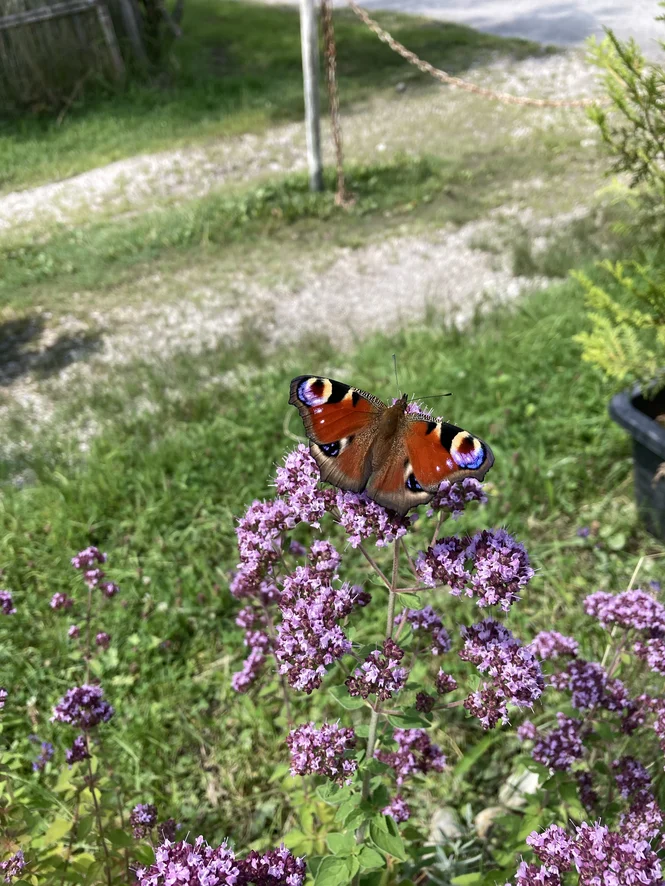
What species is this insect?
Aglais io
